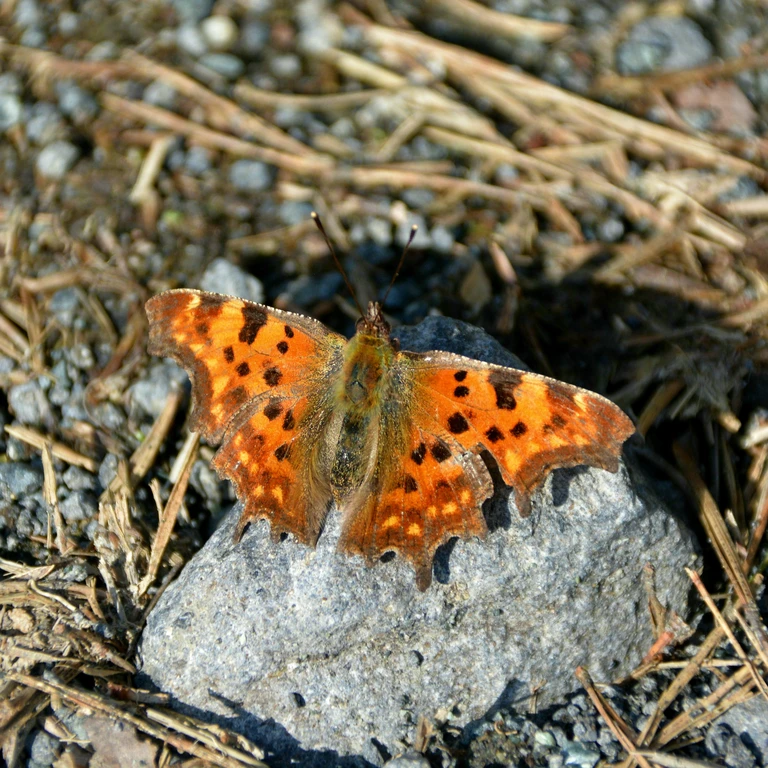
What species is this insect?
Polygonia c-album
